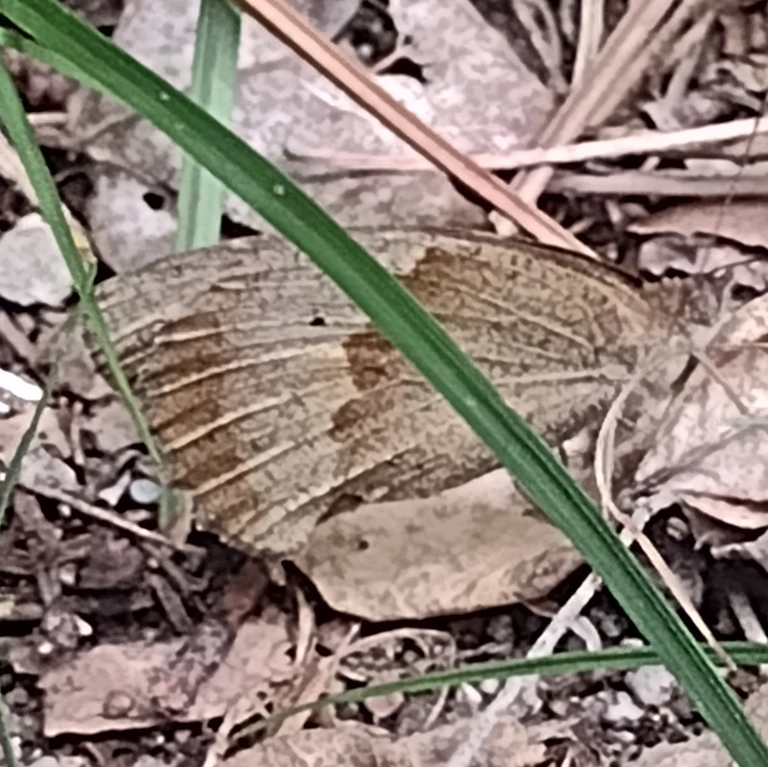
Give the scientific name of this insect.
Maniola jurtina
